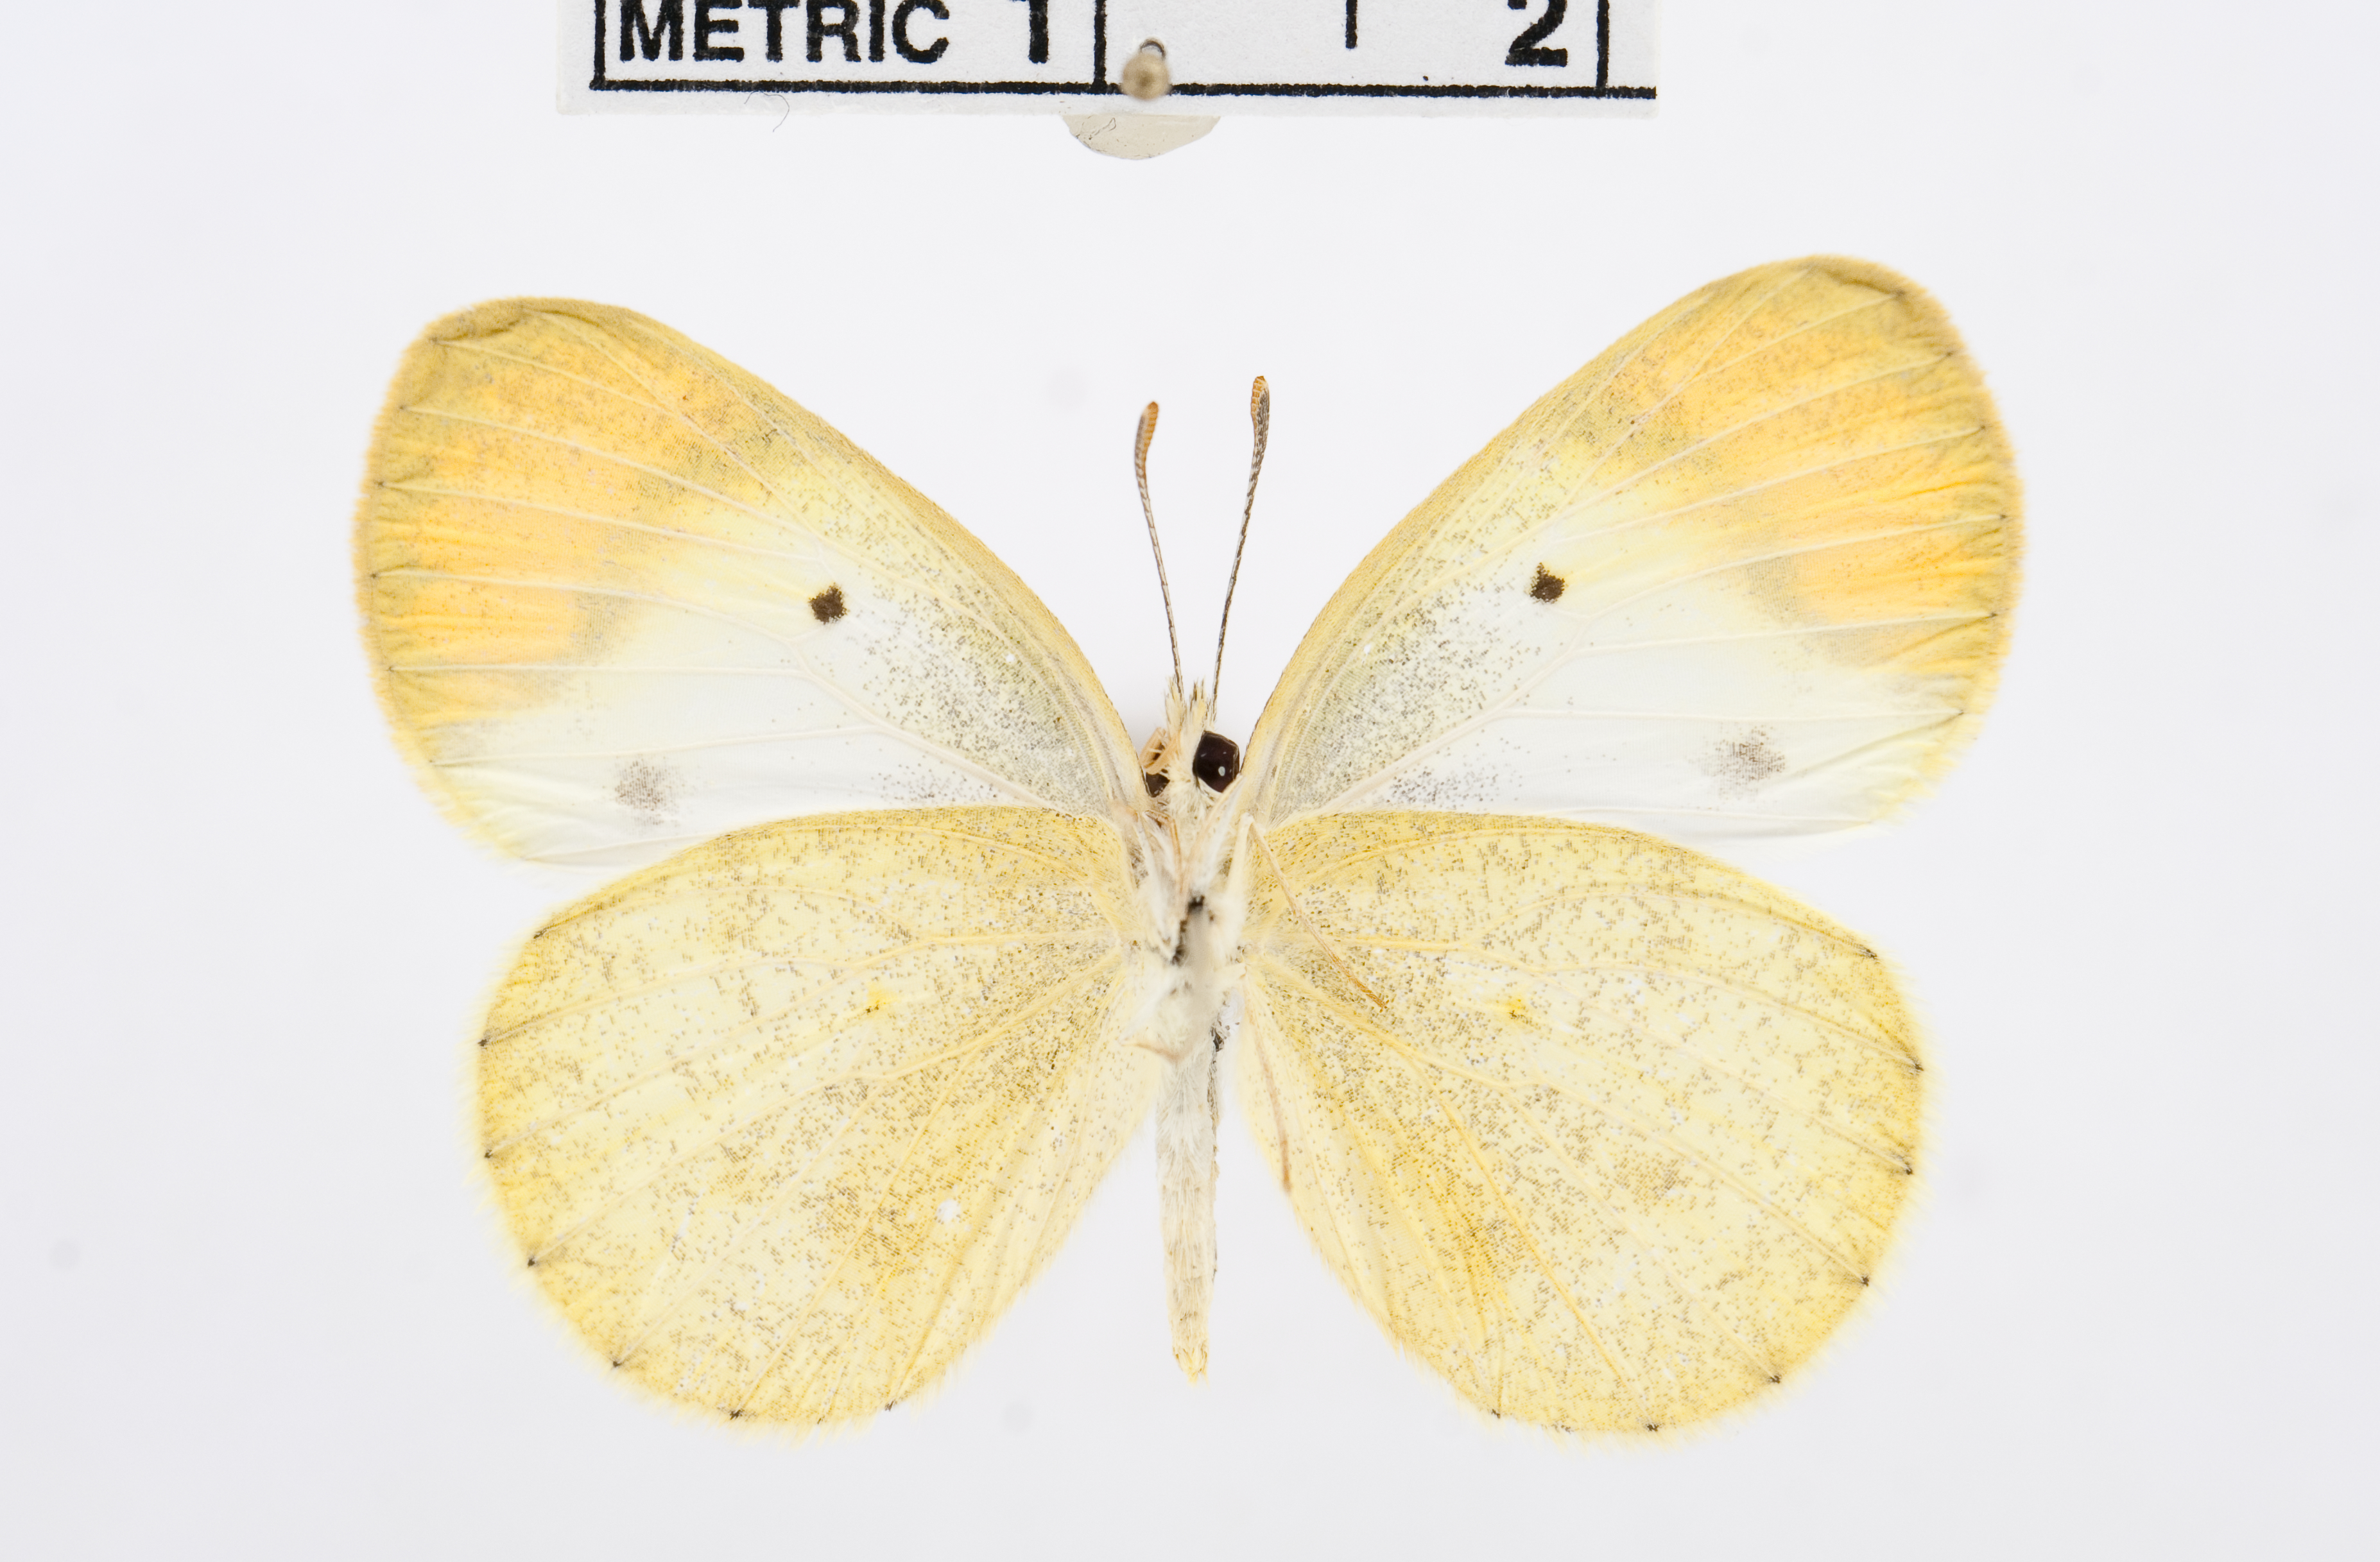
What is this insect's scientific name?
Colotis evanthides
